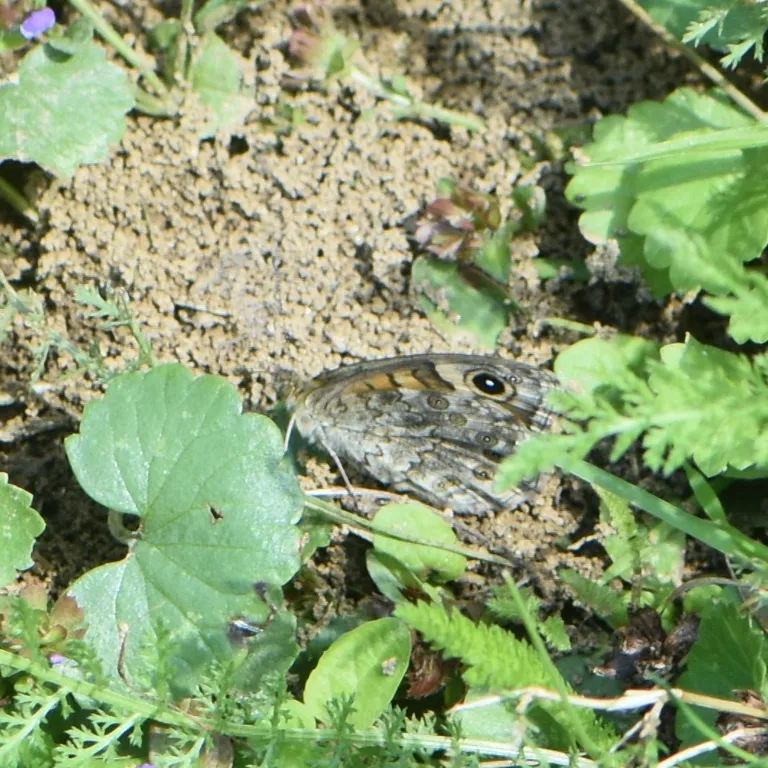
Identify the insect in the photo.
Lasiommata megera (also Pararge megera)
